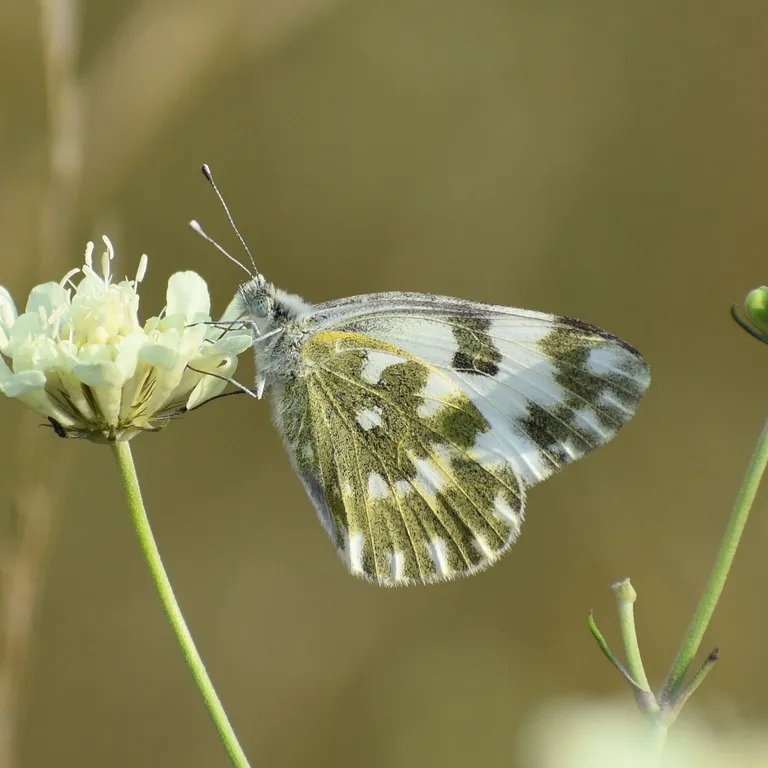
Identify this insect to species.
Pontia edusa
